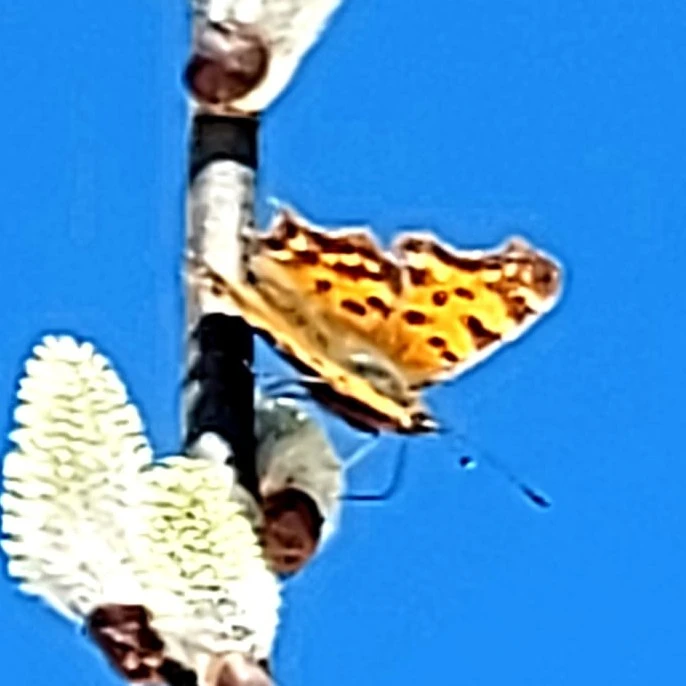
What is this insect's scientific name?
Polygonia c-album
